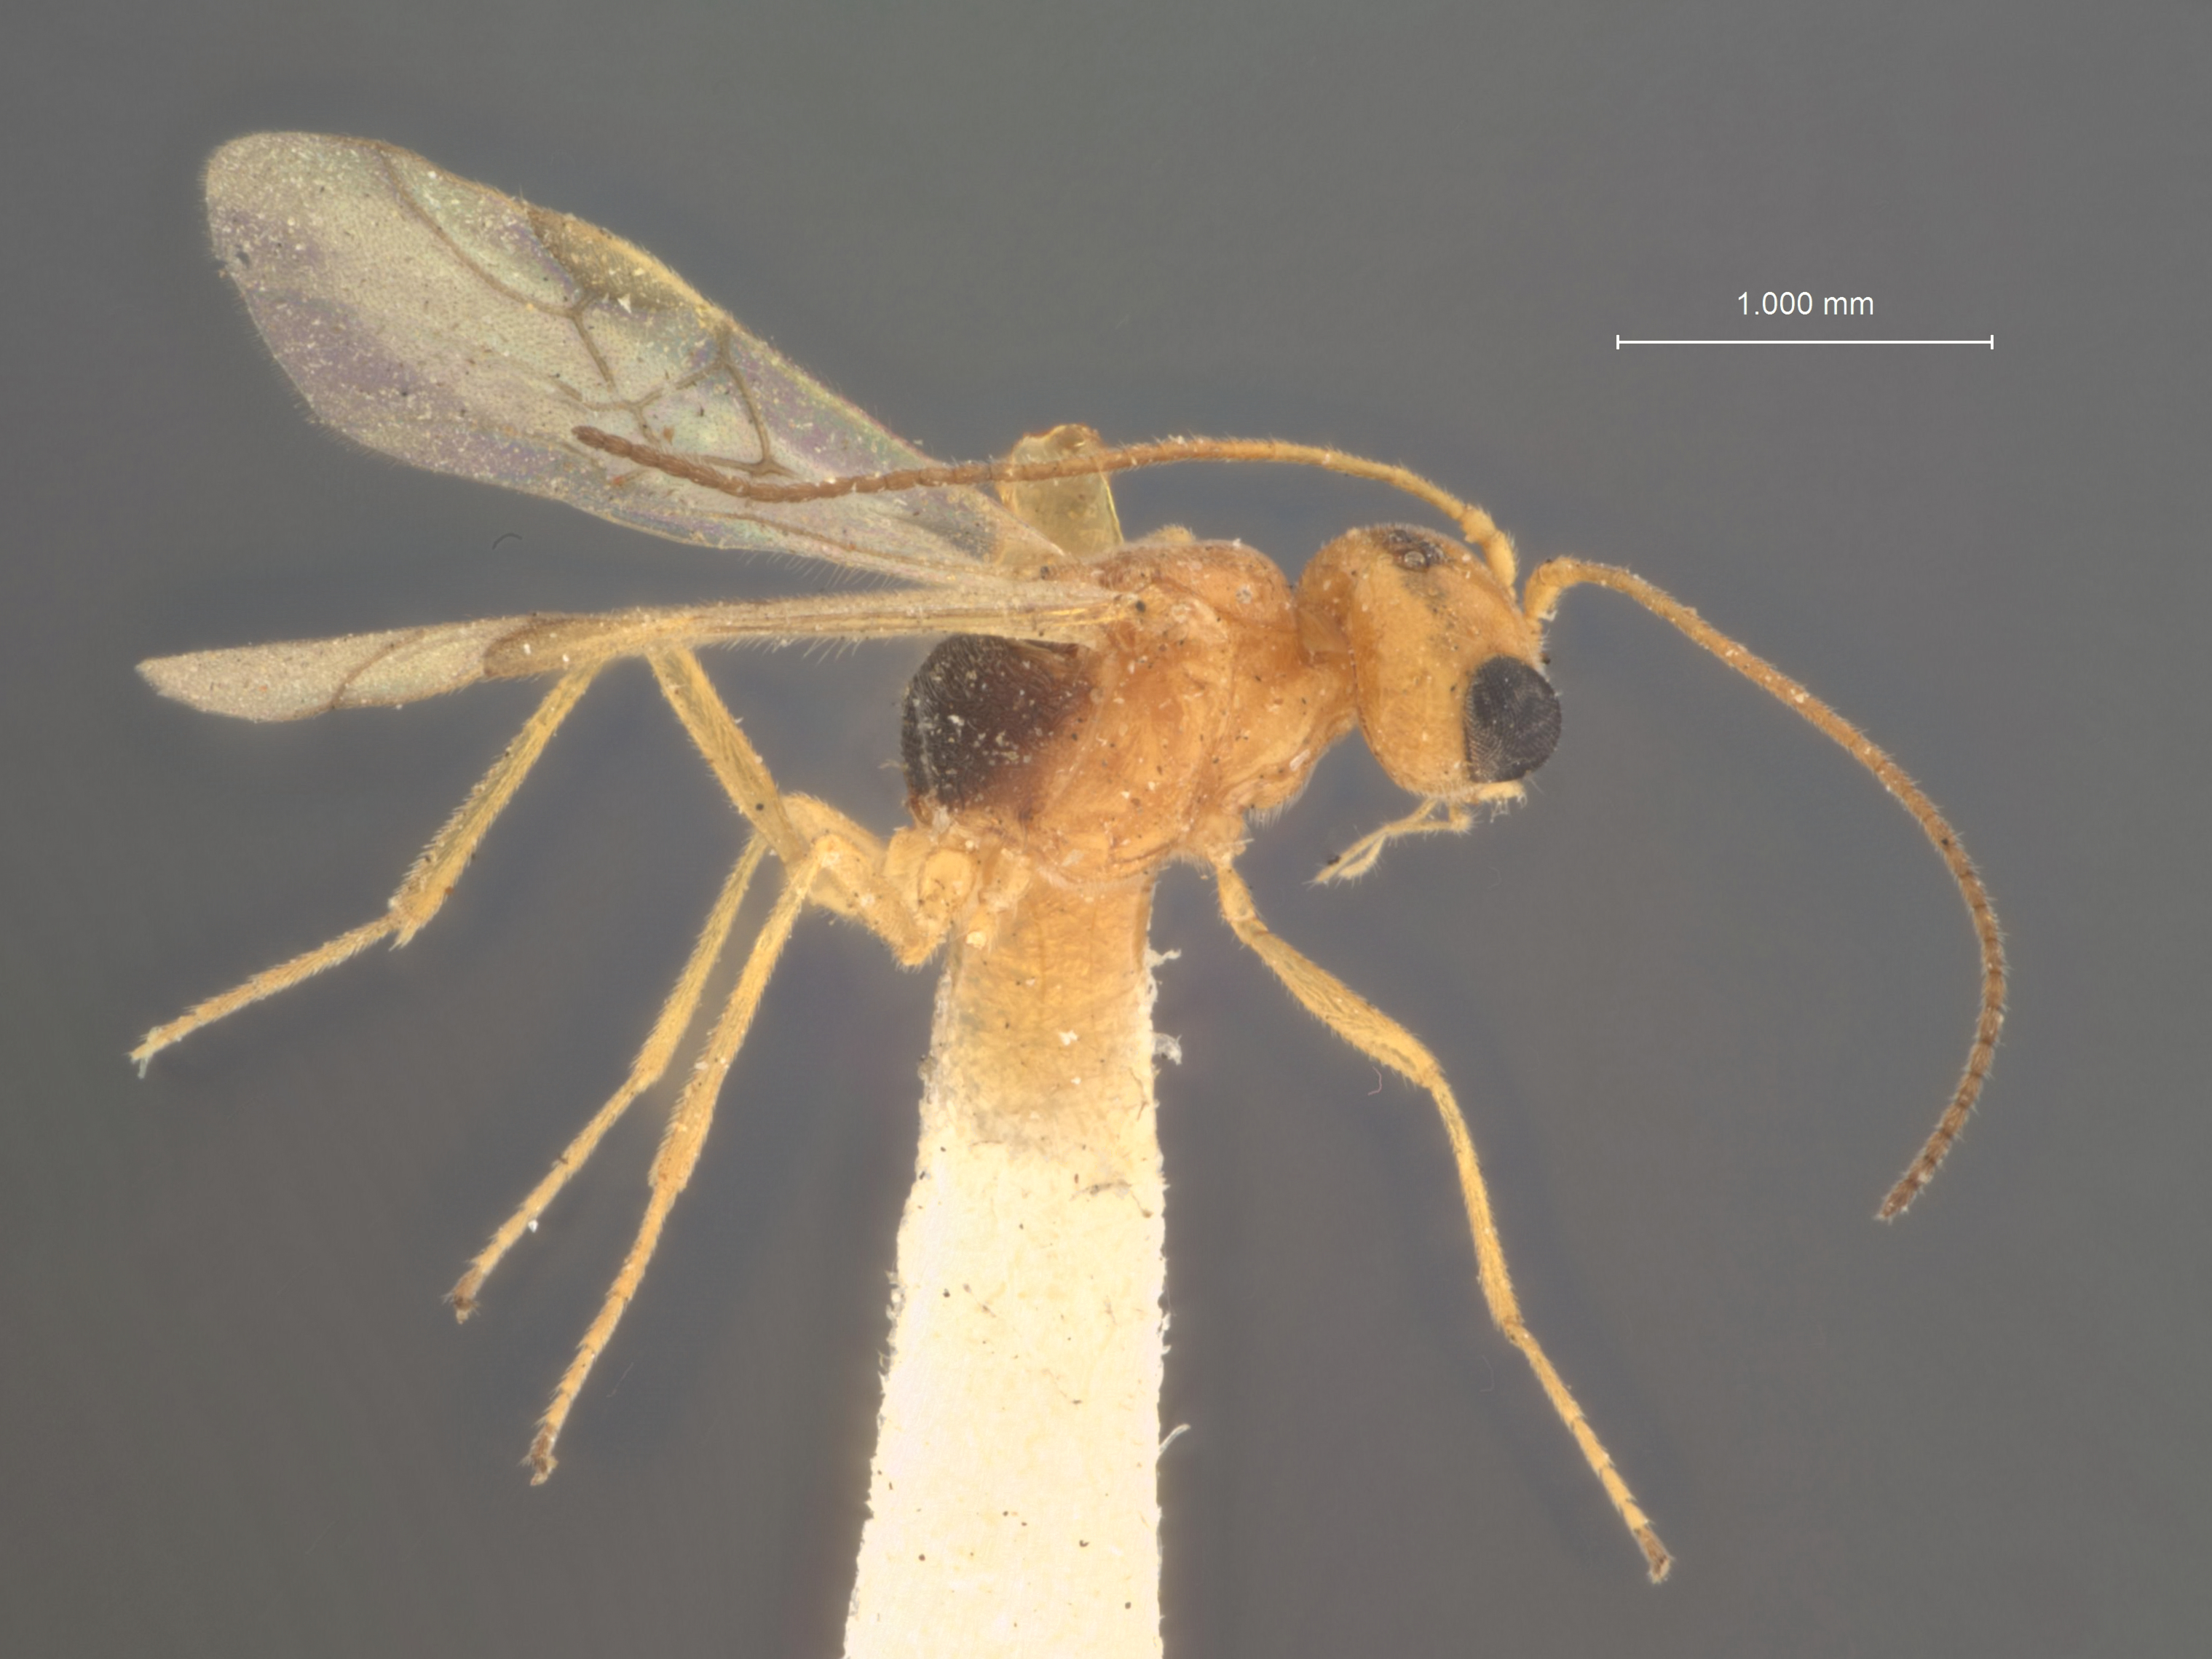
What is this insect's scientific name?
Wesmaelia americana
